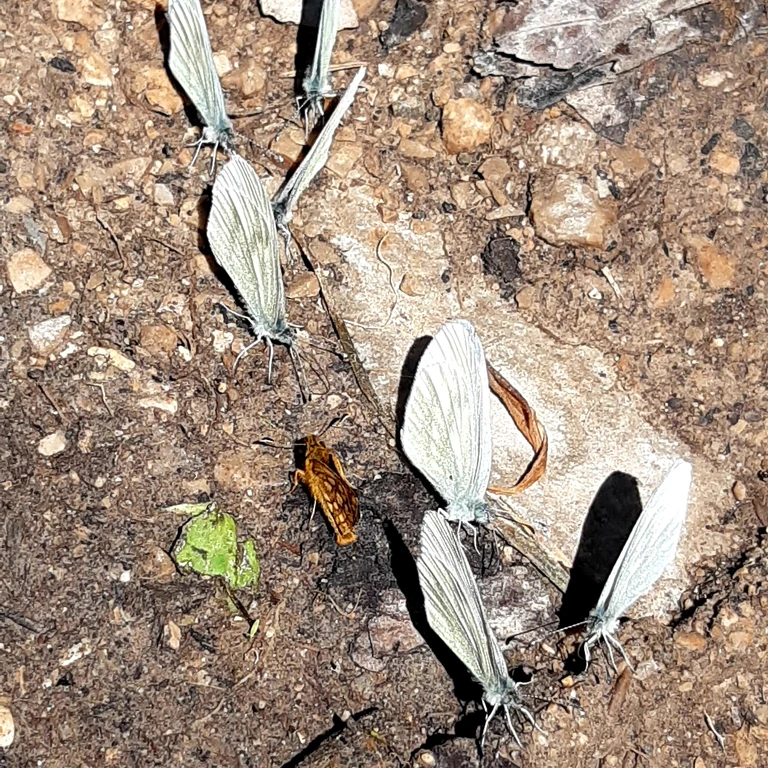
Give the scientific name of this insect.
Leptidea sinapis/juvernica
